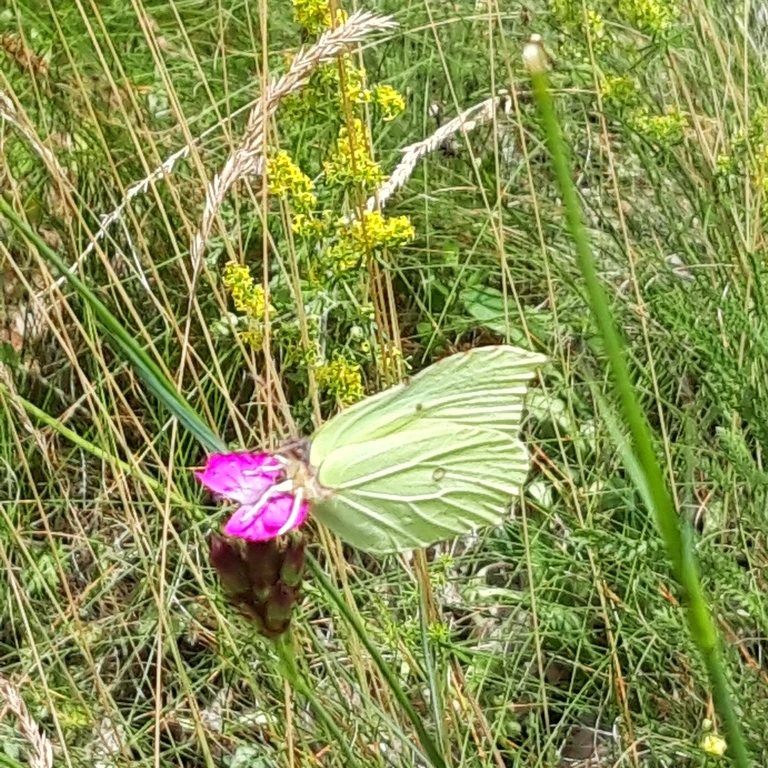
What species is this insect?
Gonepteryx rhamni
